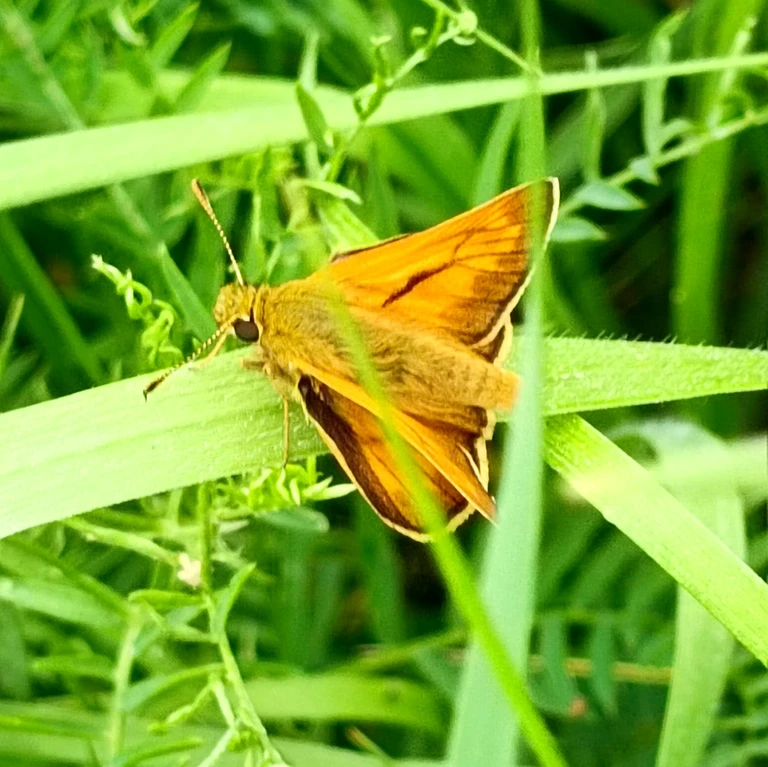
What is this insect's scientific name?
Ochlodes sylvanus (also Ochlodes venata)
